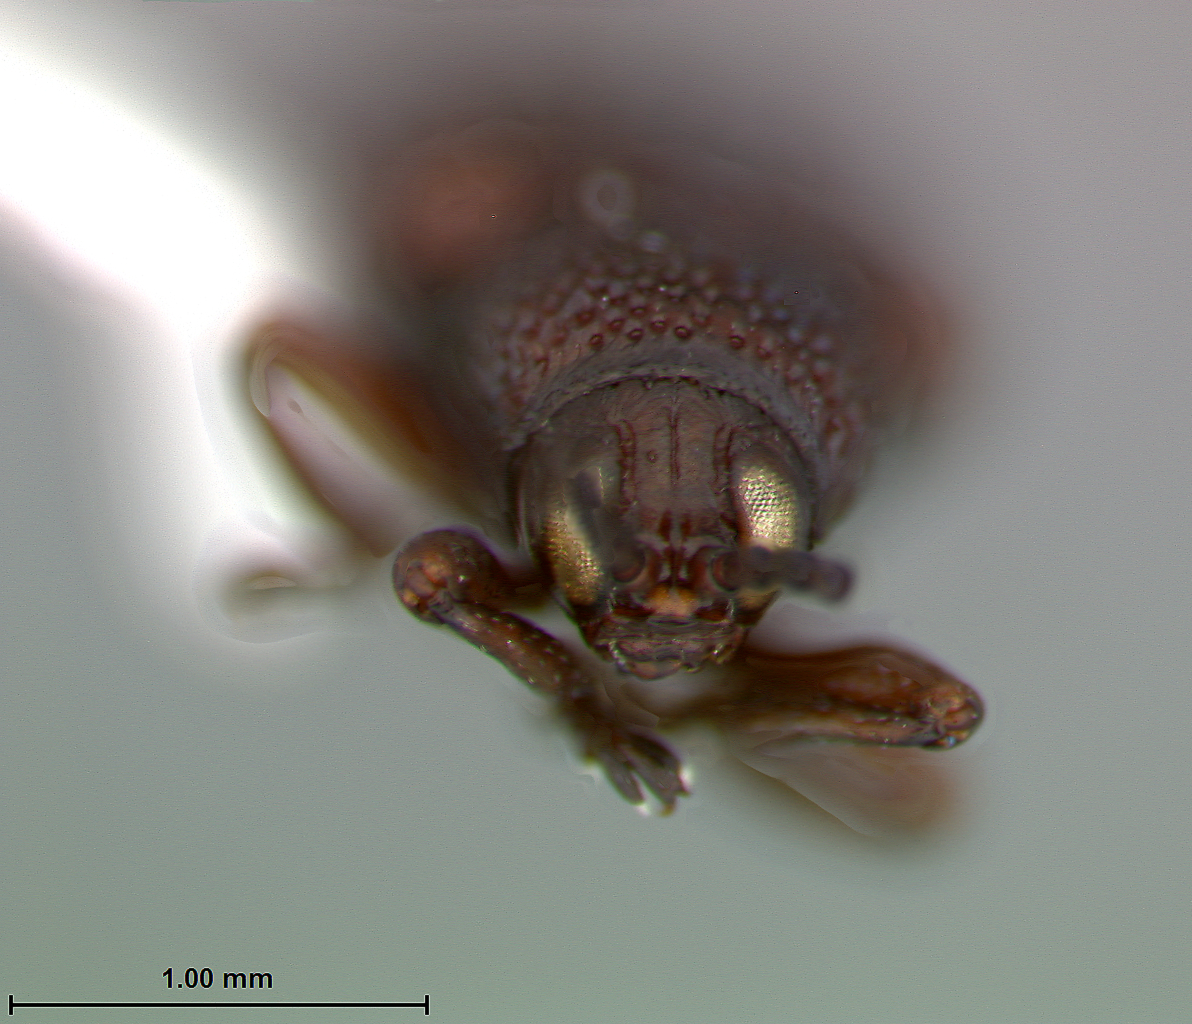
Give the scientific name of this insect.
Microrhopala uniformis
